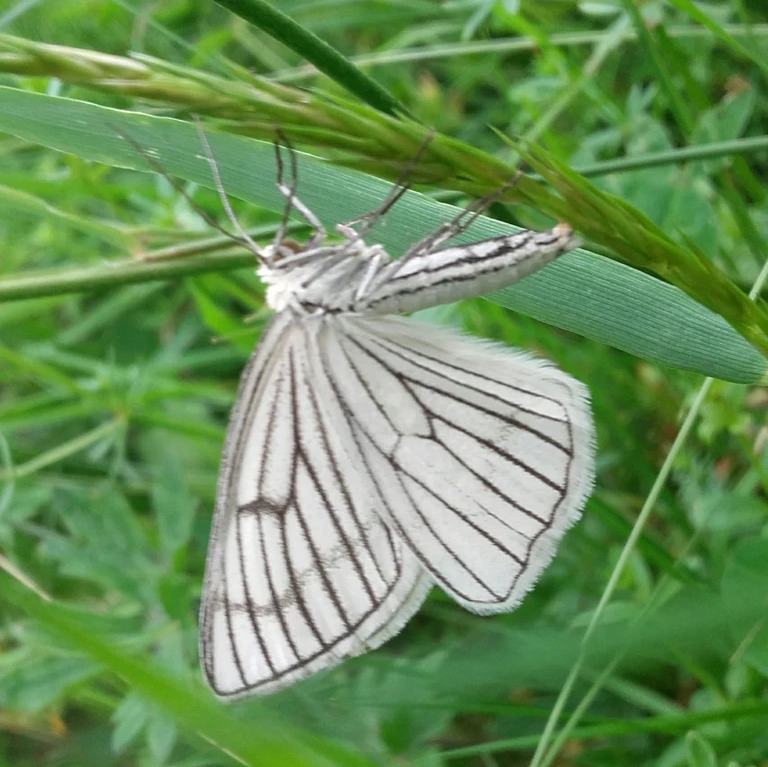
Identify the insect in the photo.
Siona lineata
